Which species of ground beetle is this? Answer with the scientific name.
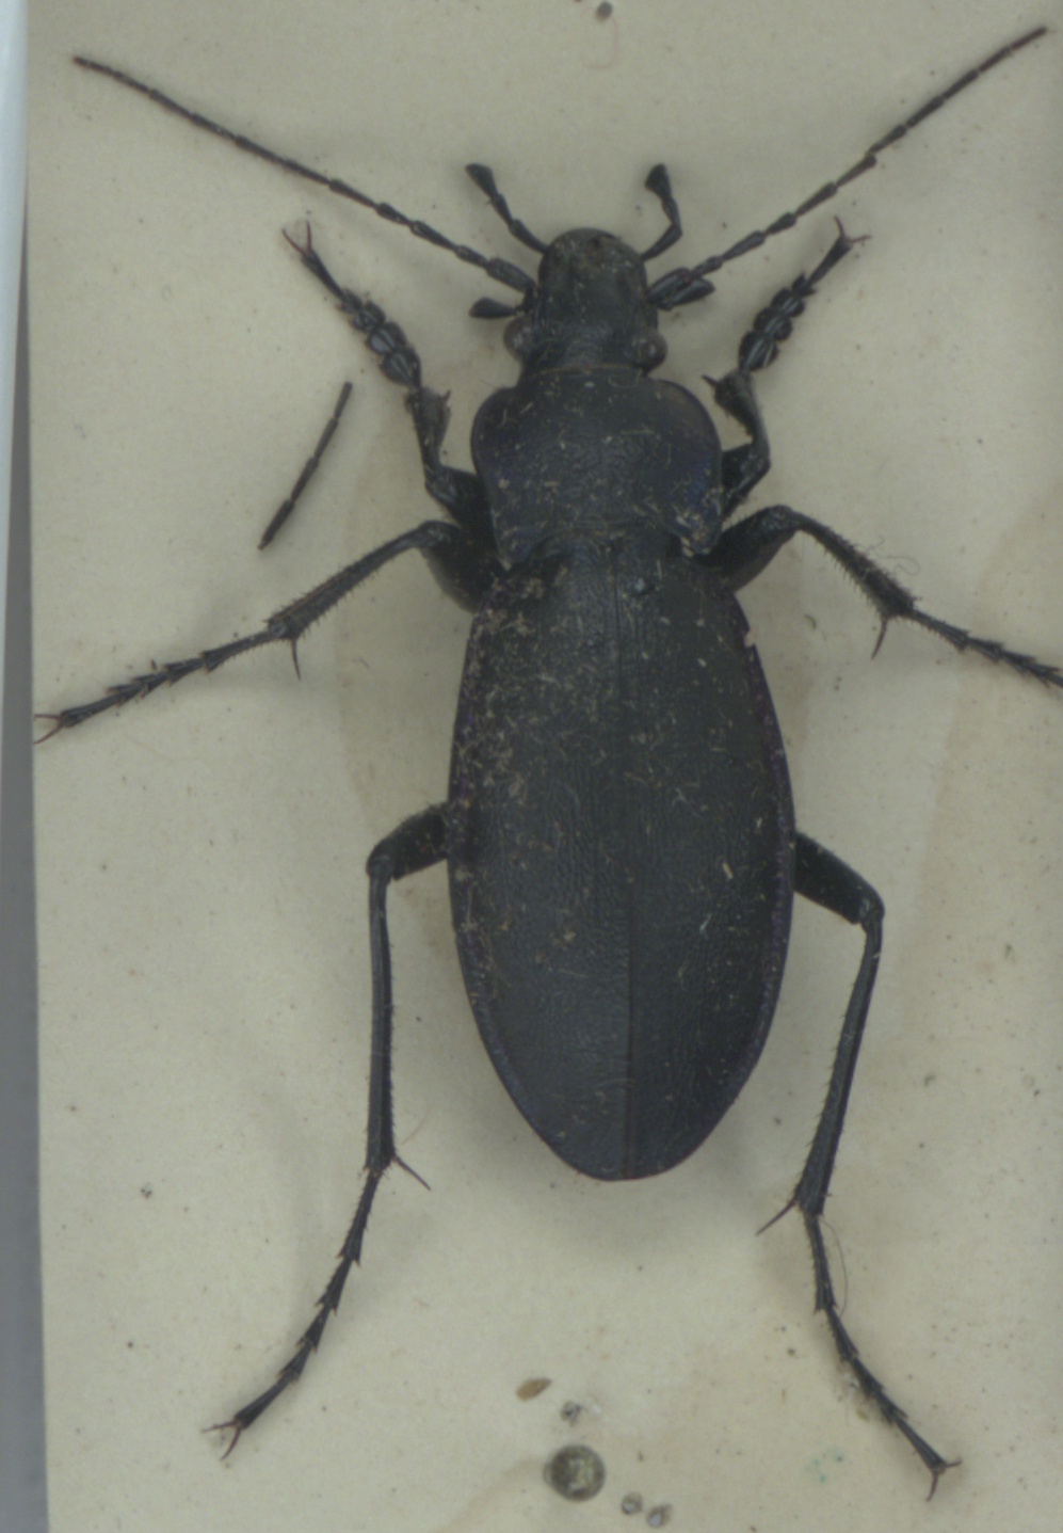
Carabus violaceus
